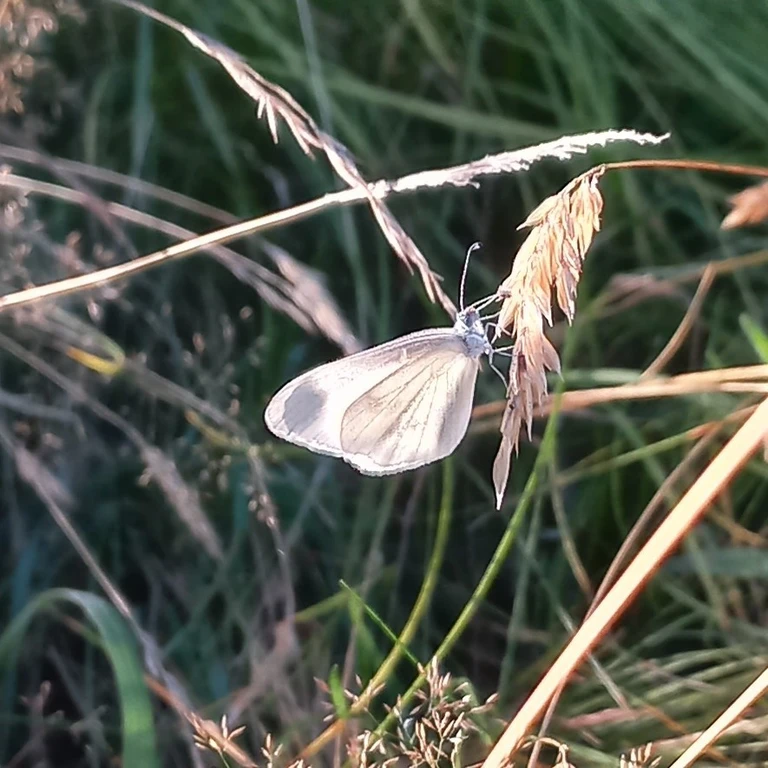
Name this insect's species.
Leptidea sinapis/juvernica
